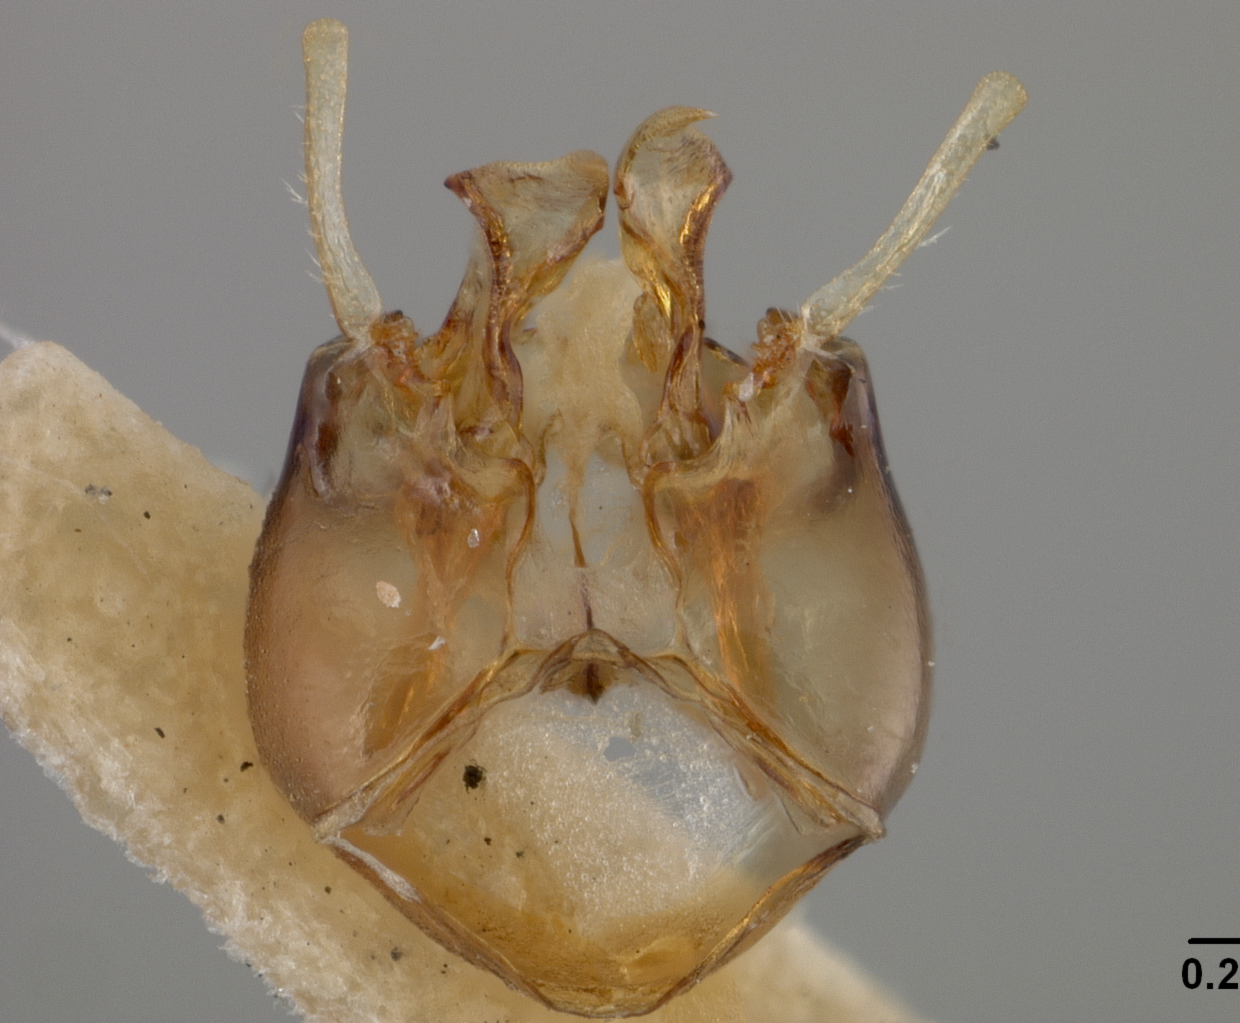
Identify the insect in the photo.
Leptometria diplaspis
